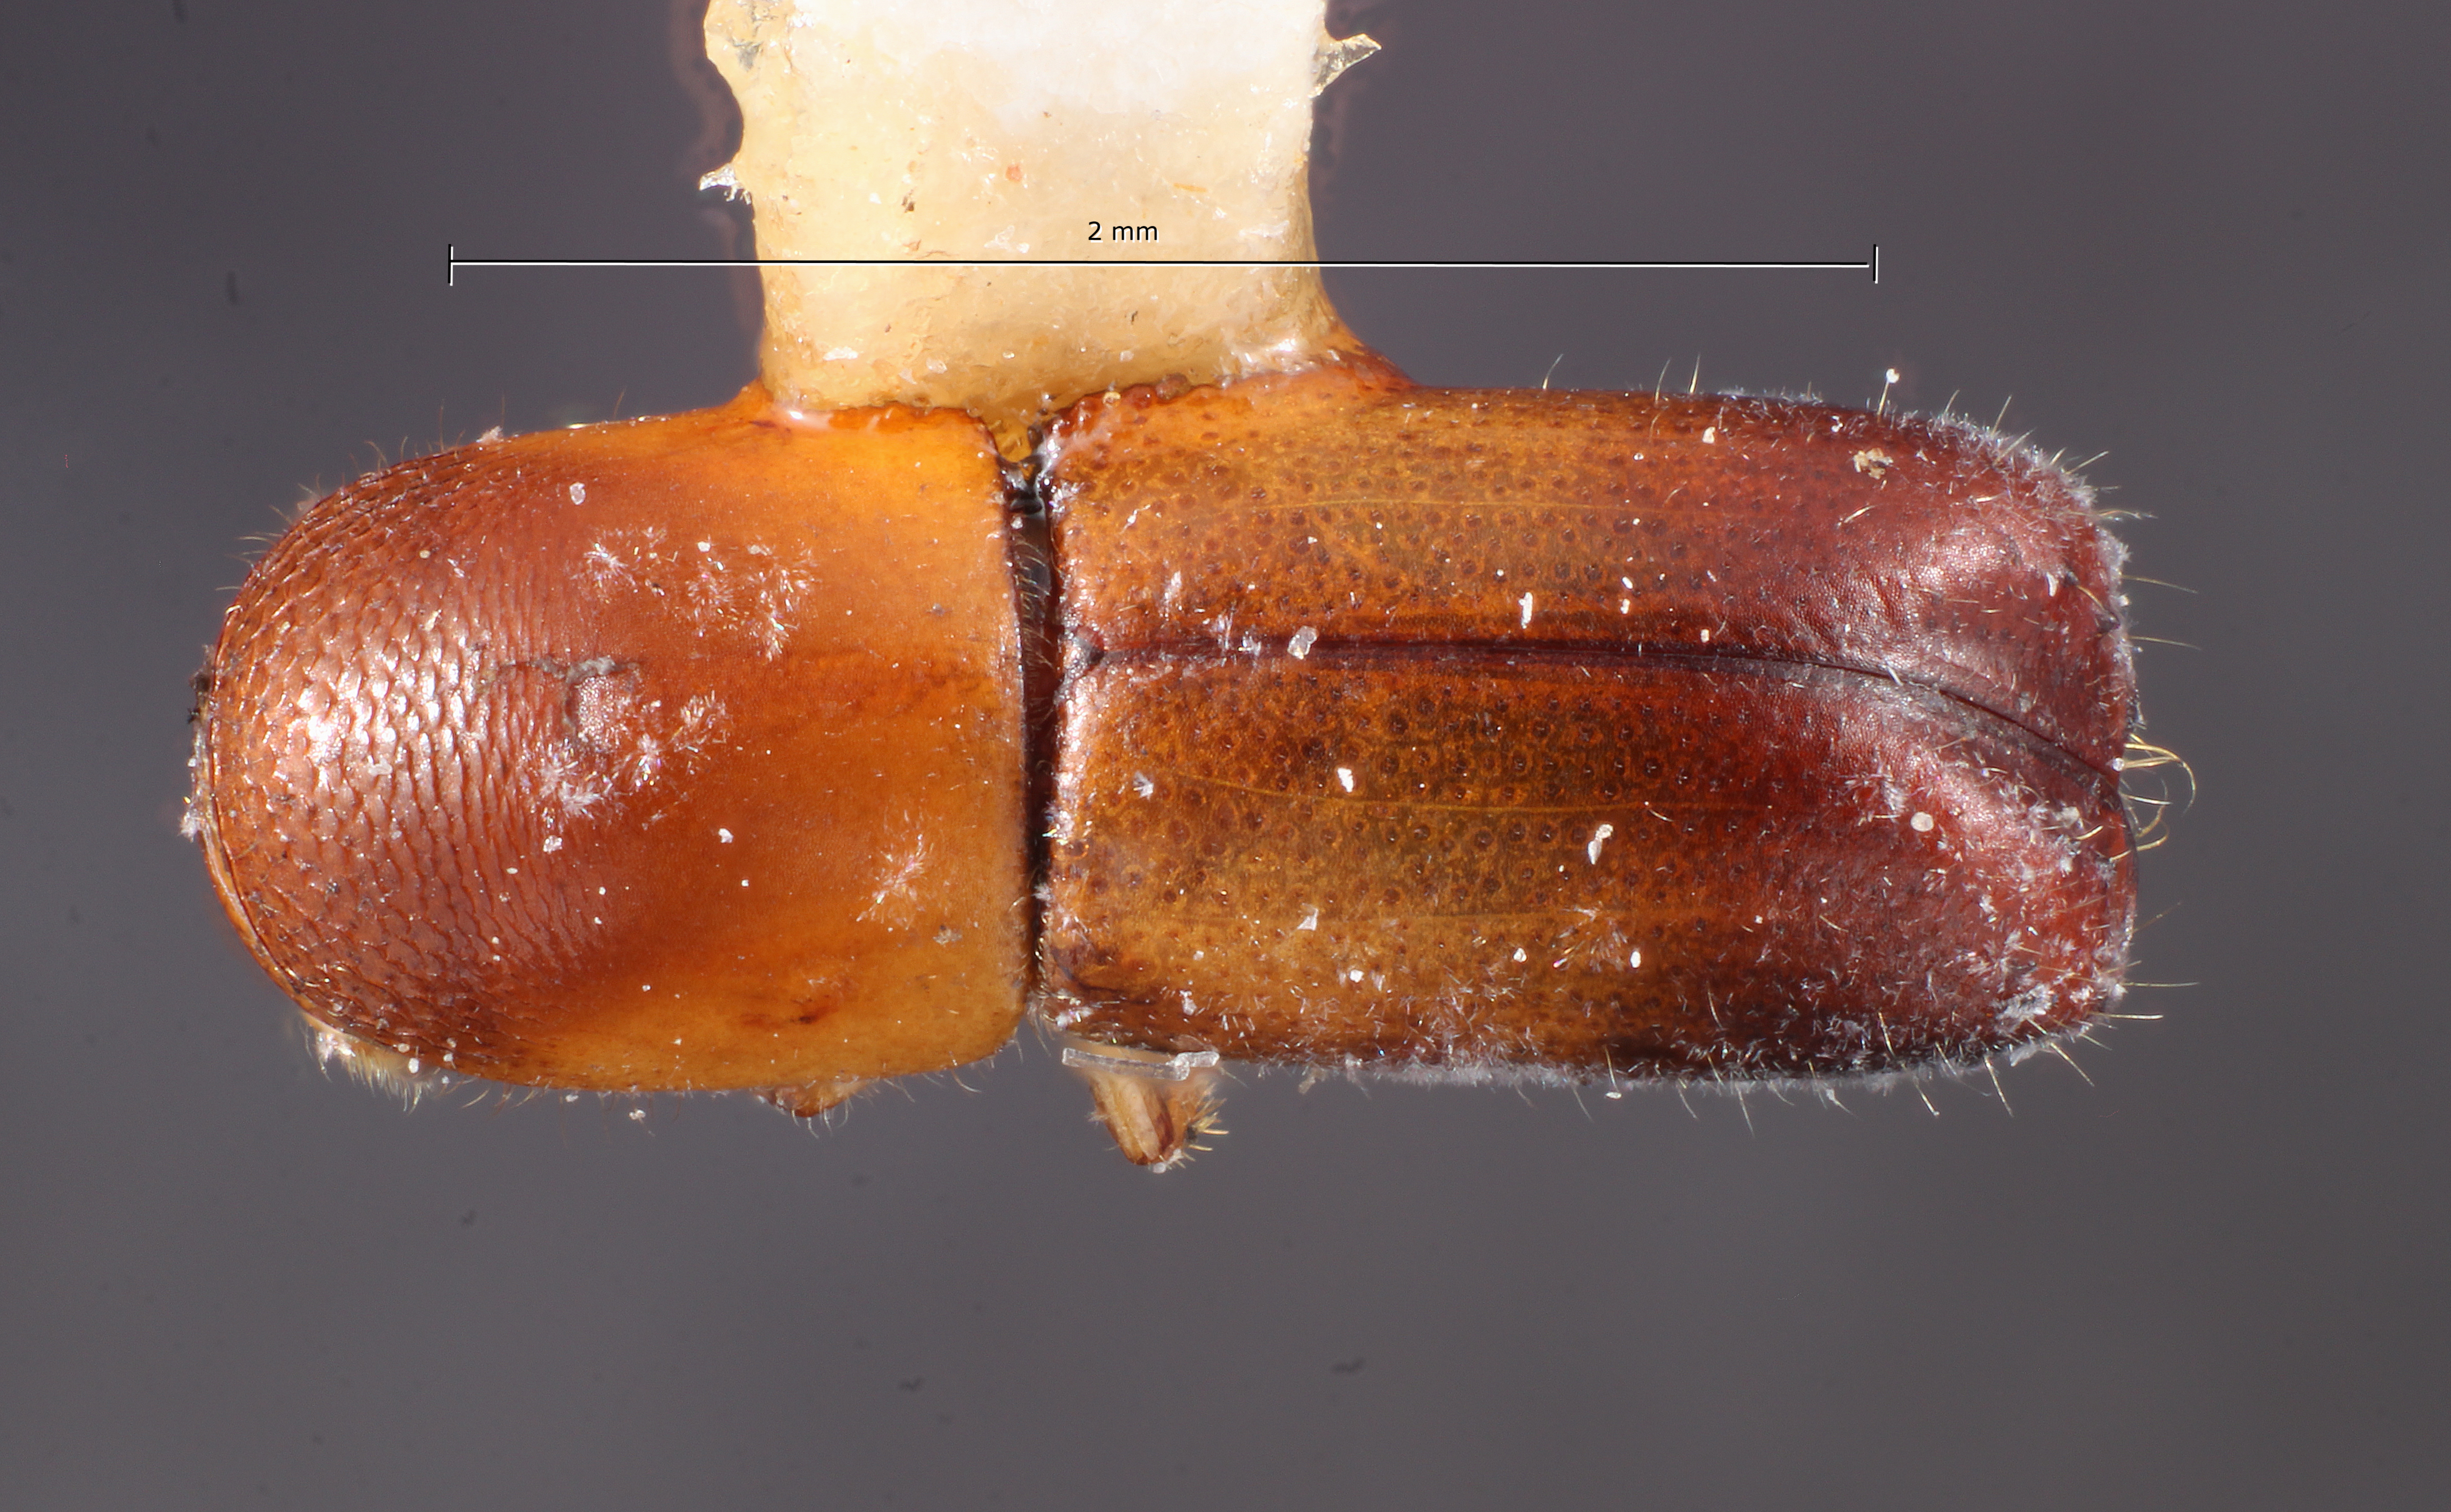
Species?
Monarthrum hondurensis
